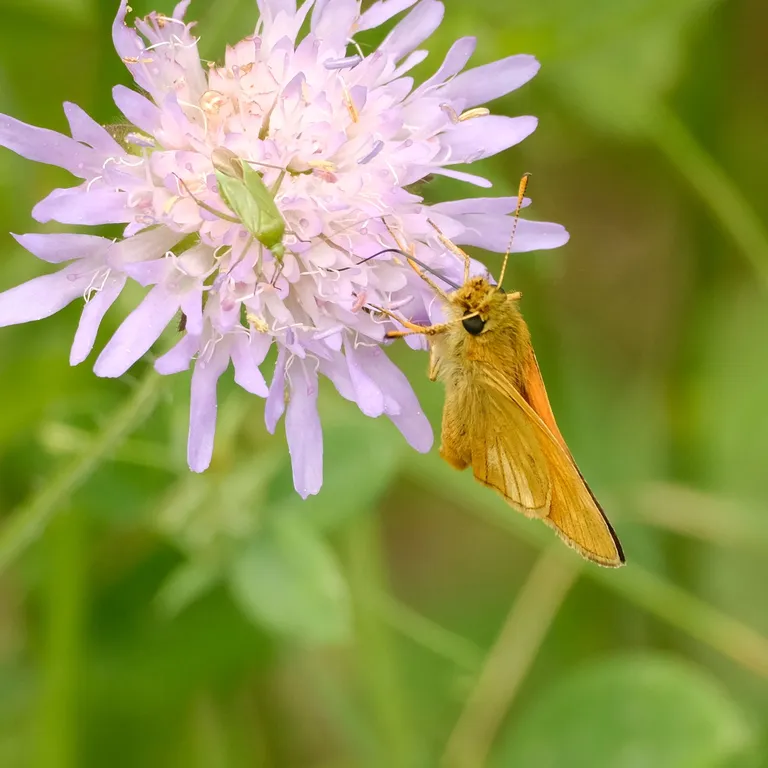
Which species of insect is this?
Ochlodes sylvanus (also Ochlodes venata)
